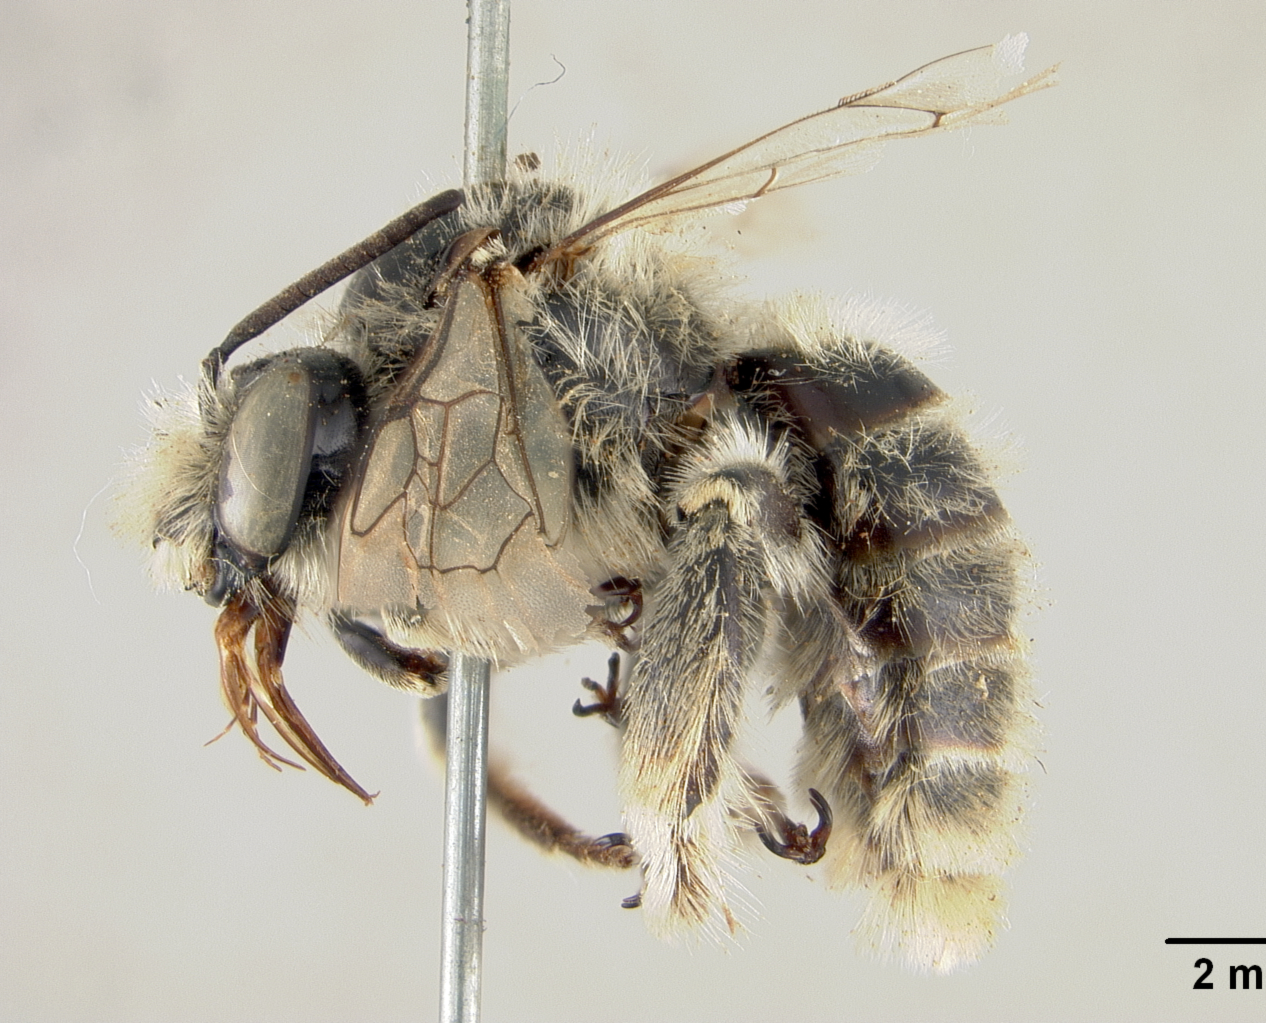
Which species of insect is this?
Diadasia megamorpha
